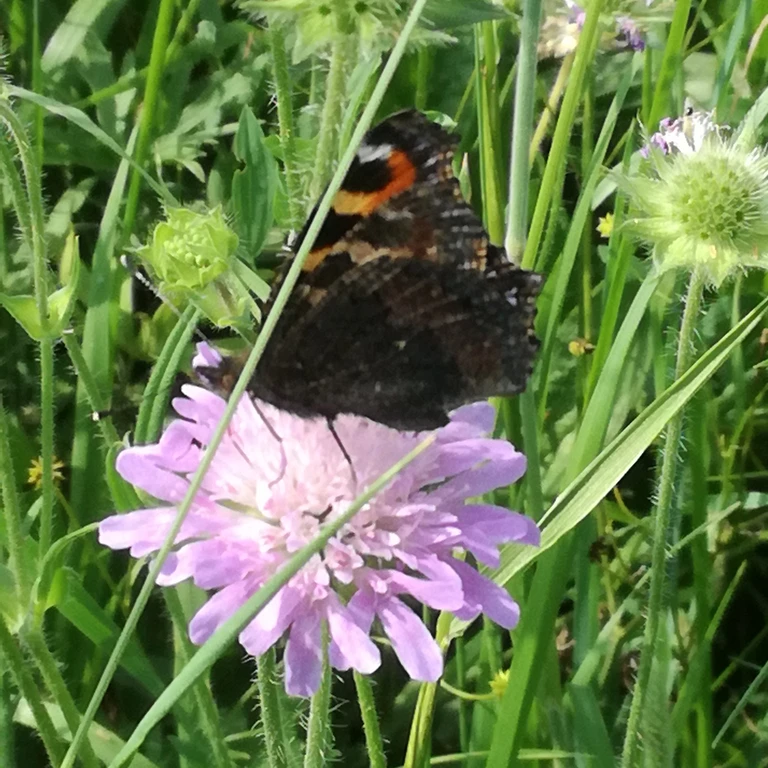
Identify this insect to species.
Aglais urticae
